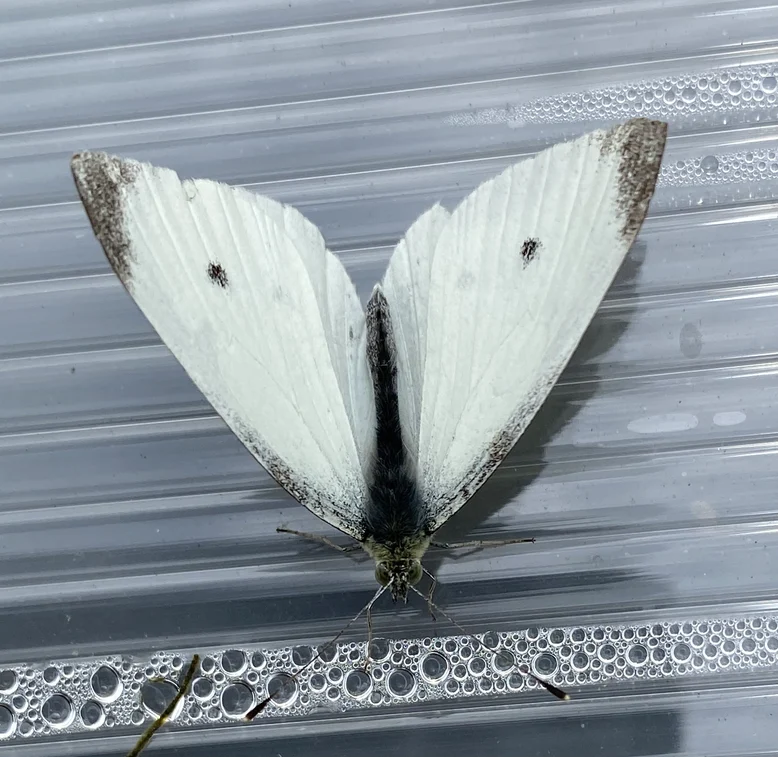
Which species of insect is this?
Pieris rapae
